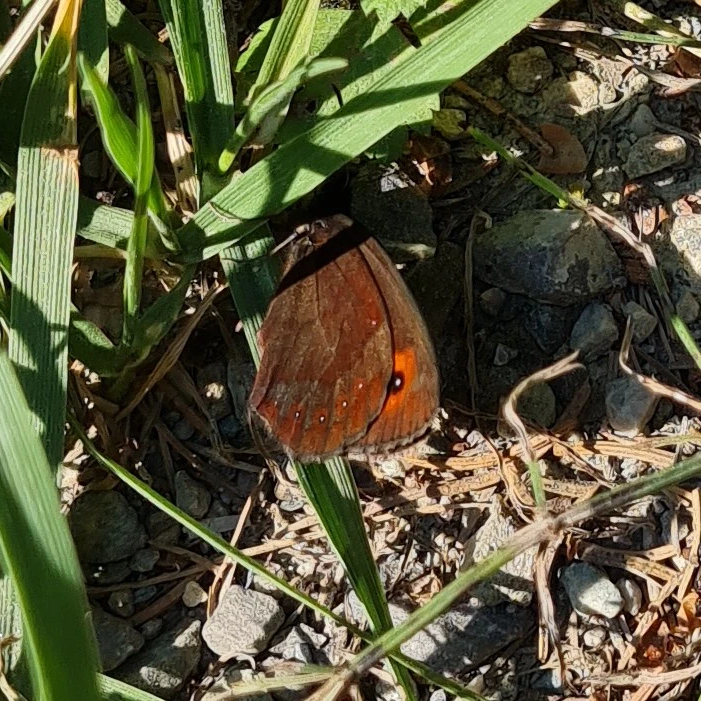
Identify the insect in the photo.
Erebia aethiops
